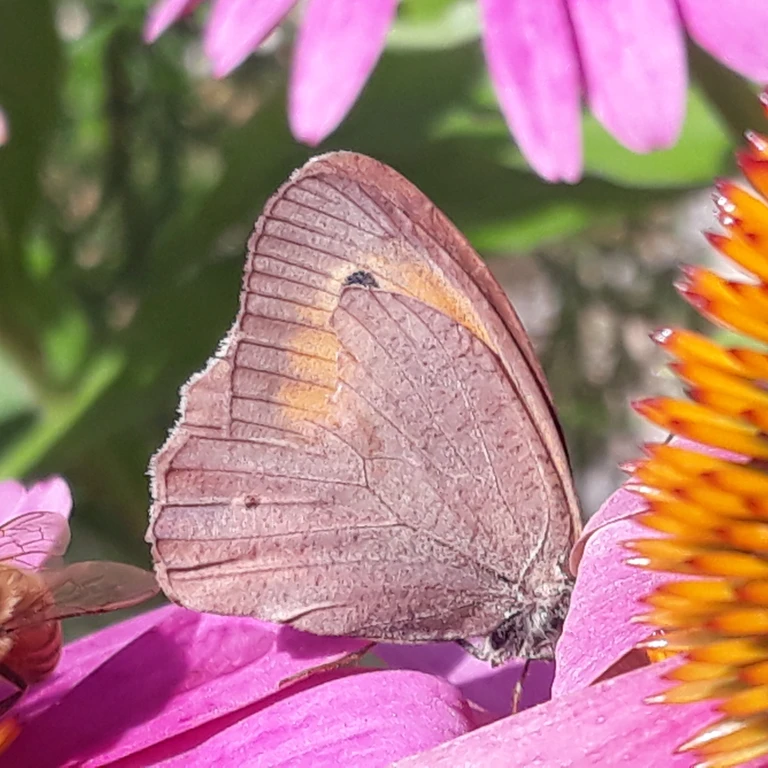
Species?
Maniola jurtina
